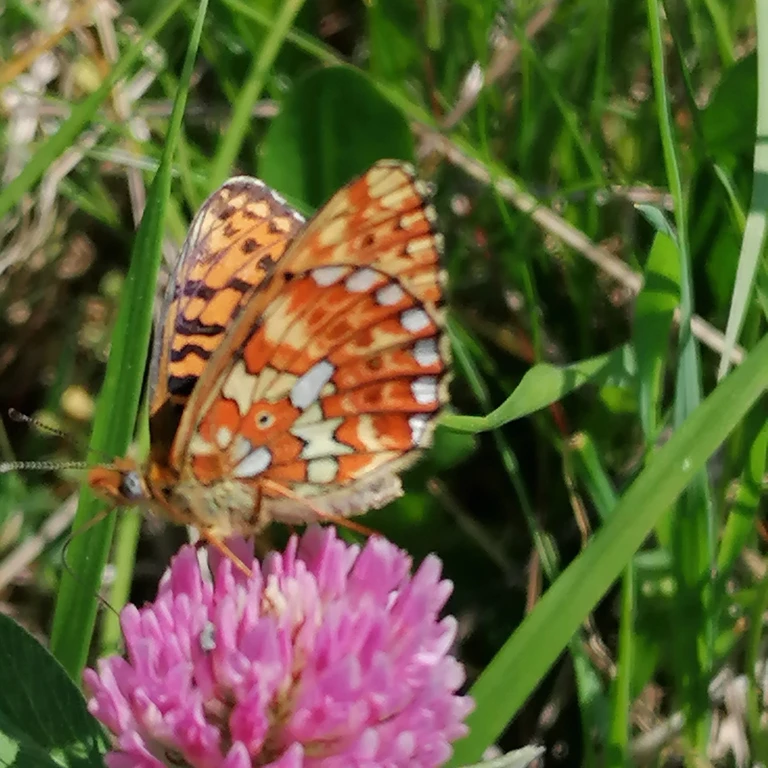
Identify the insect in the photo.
Boloria euphrosyne (also Clossiana euphrosyne)
